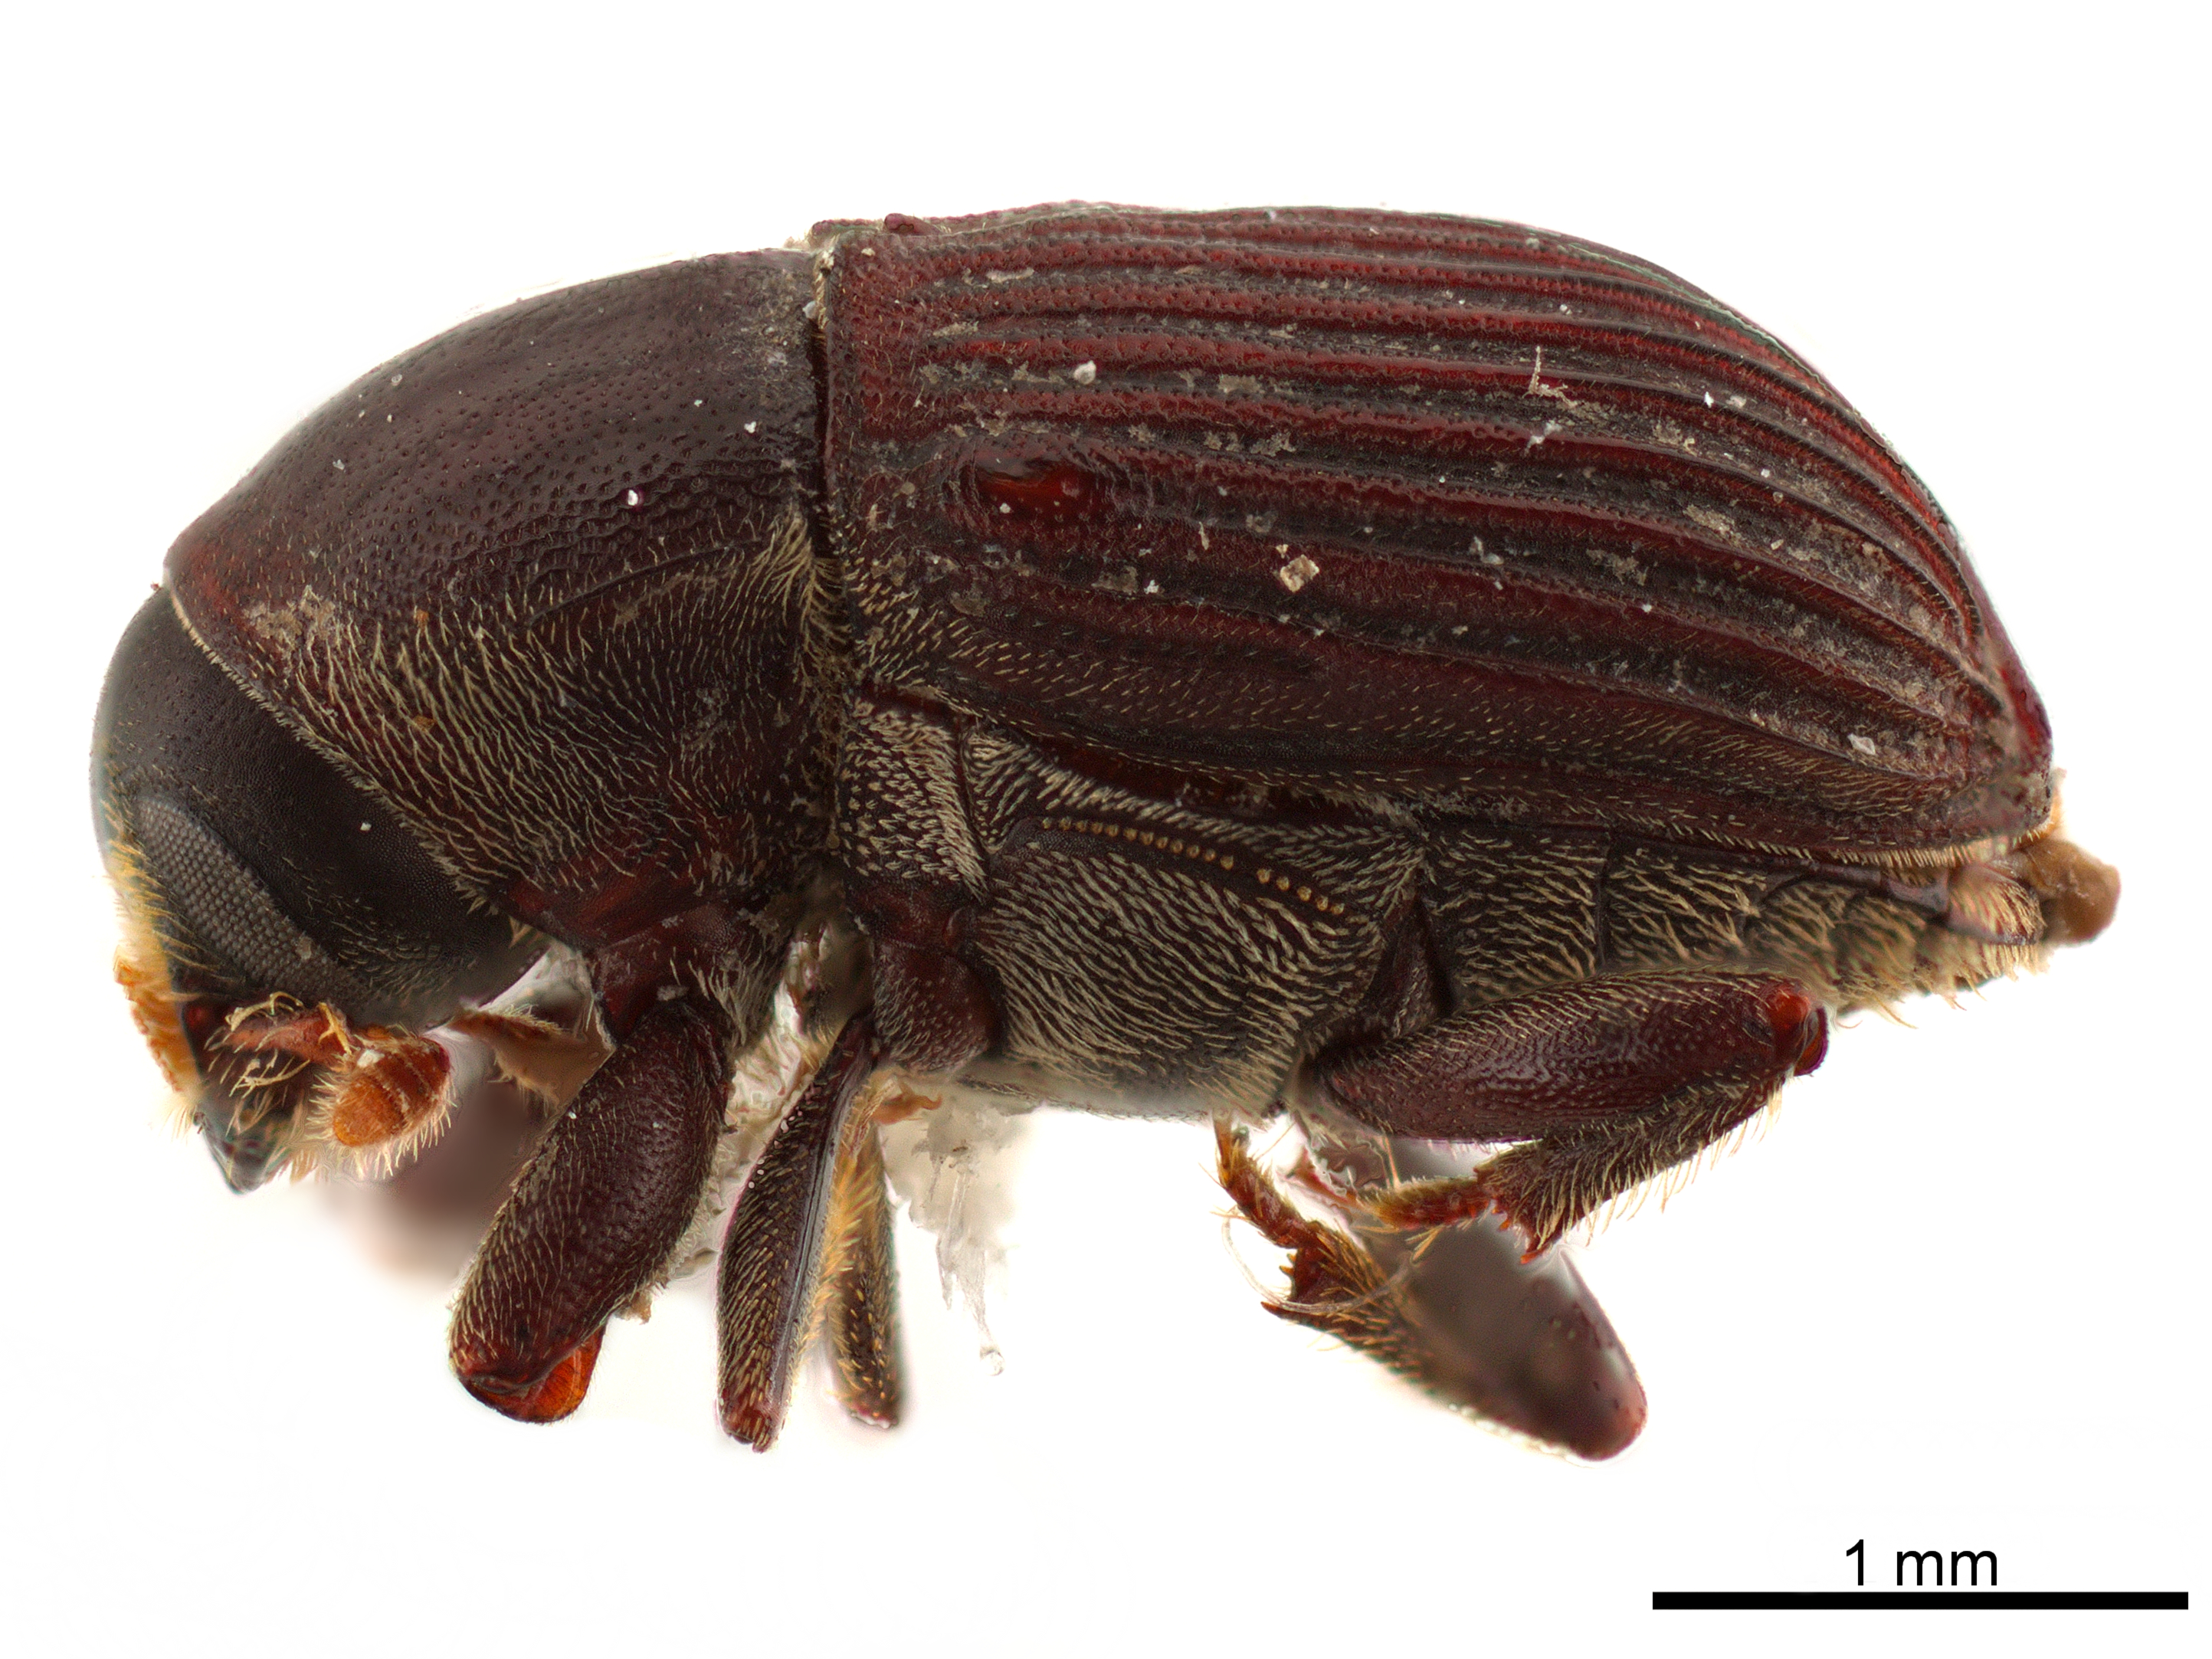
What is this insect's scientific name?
Sternobothrus sculpturatus
